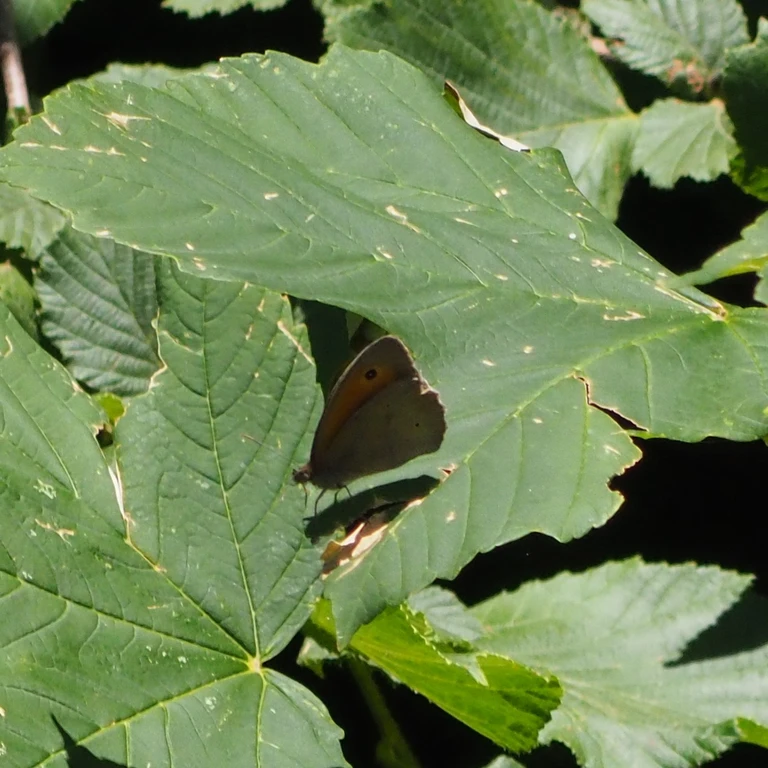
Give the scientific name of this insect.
Maniola jurtina
